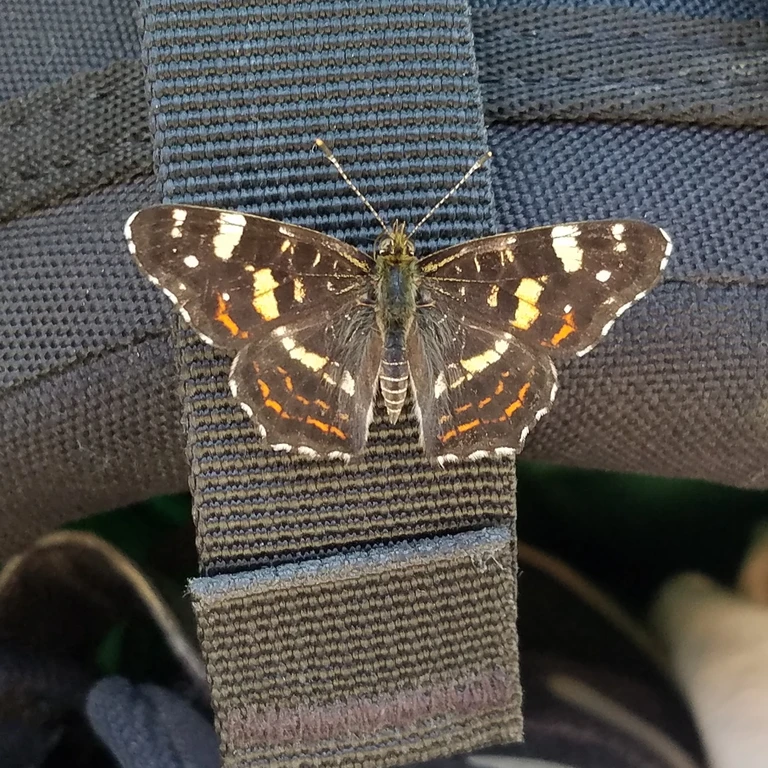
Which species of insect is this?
Araschnia levana
